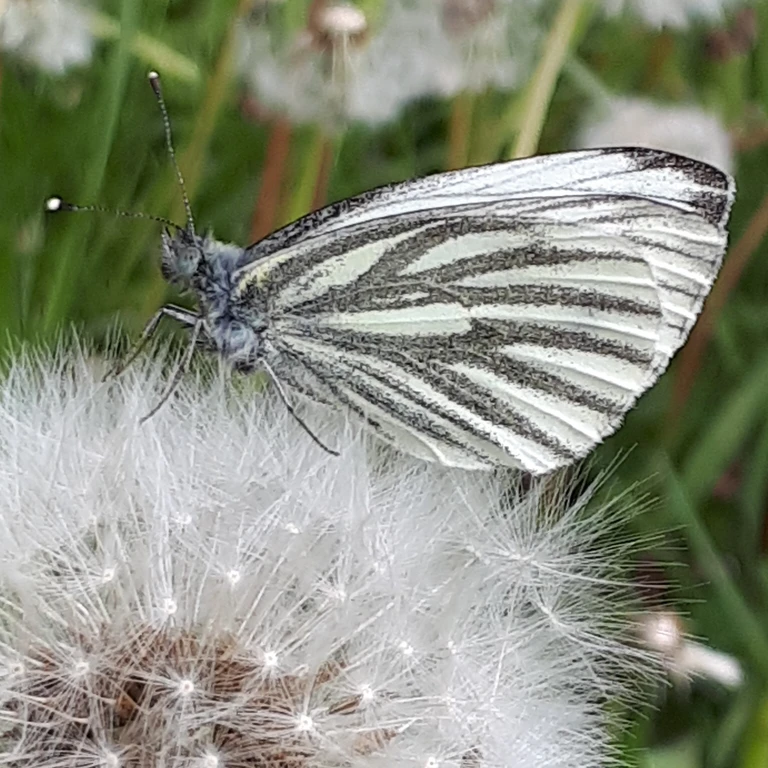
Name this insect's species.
Pieris napi
